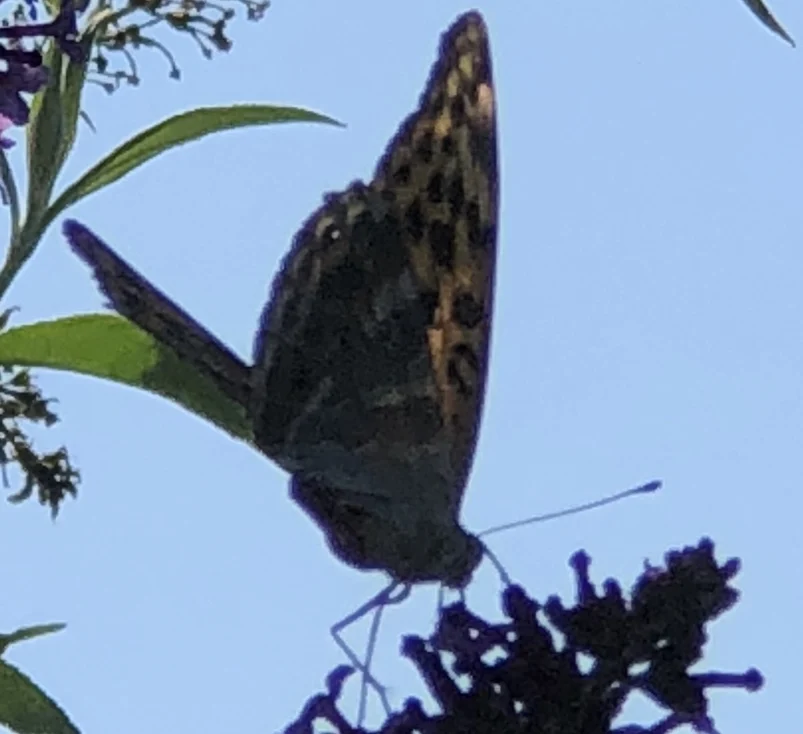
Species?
Argynnis paphia
